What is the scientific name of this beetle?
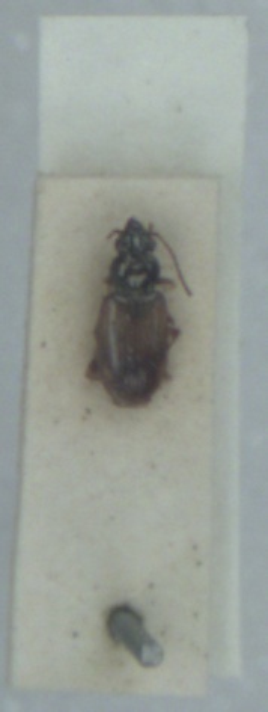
Bembidion ephippium
